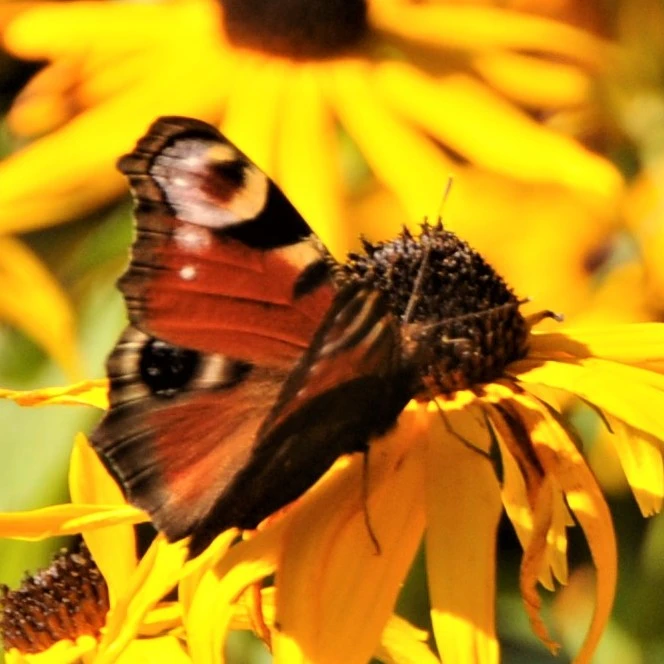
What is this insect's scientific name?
Aglais io
